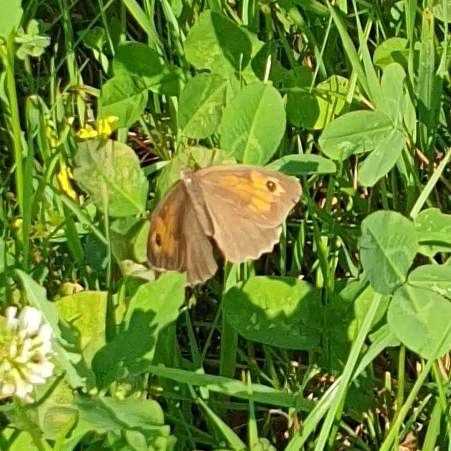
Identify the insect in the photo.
Maniola jurtina
